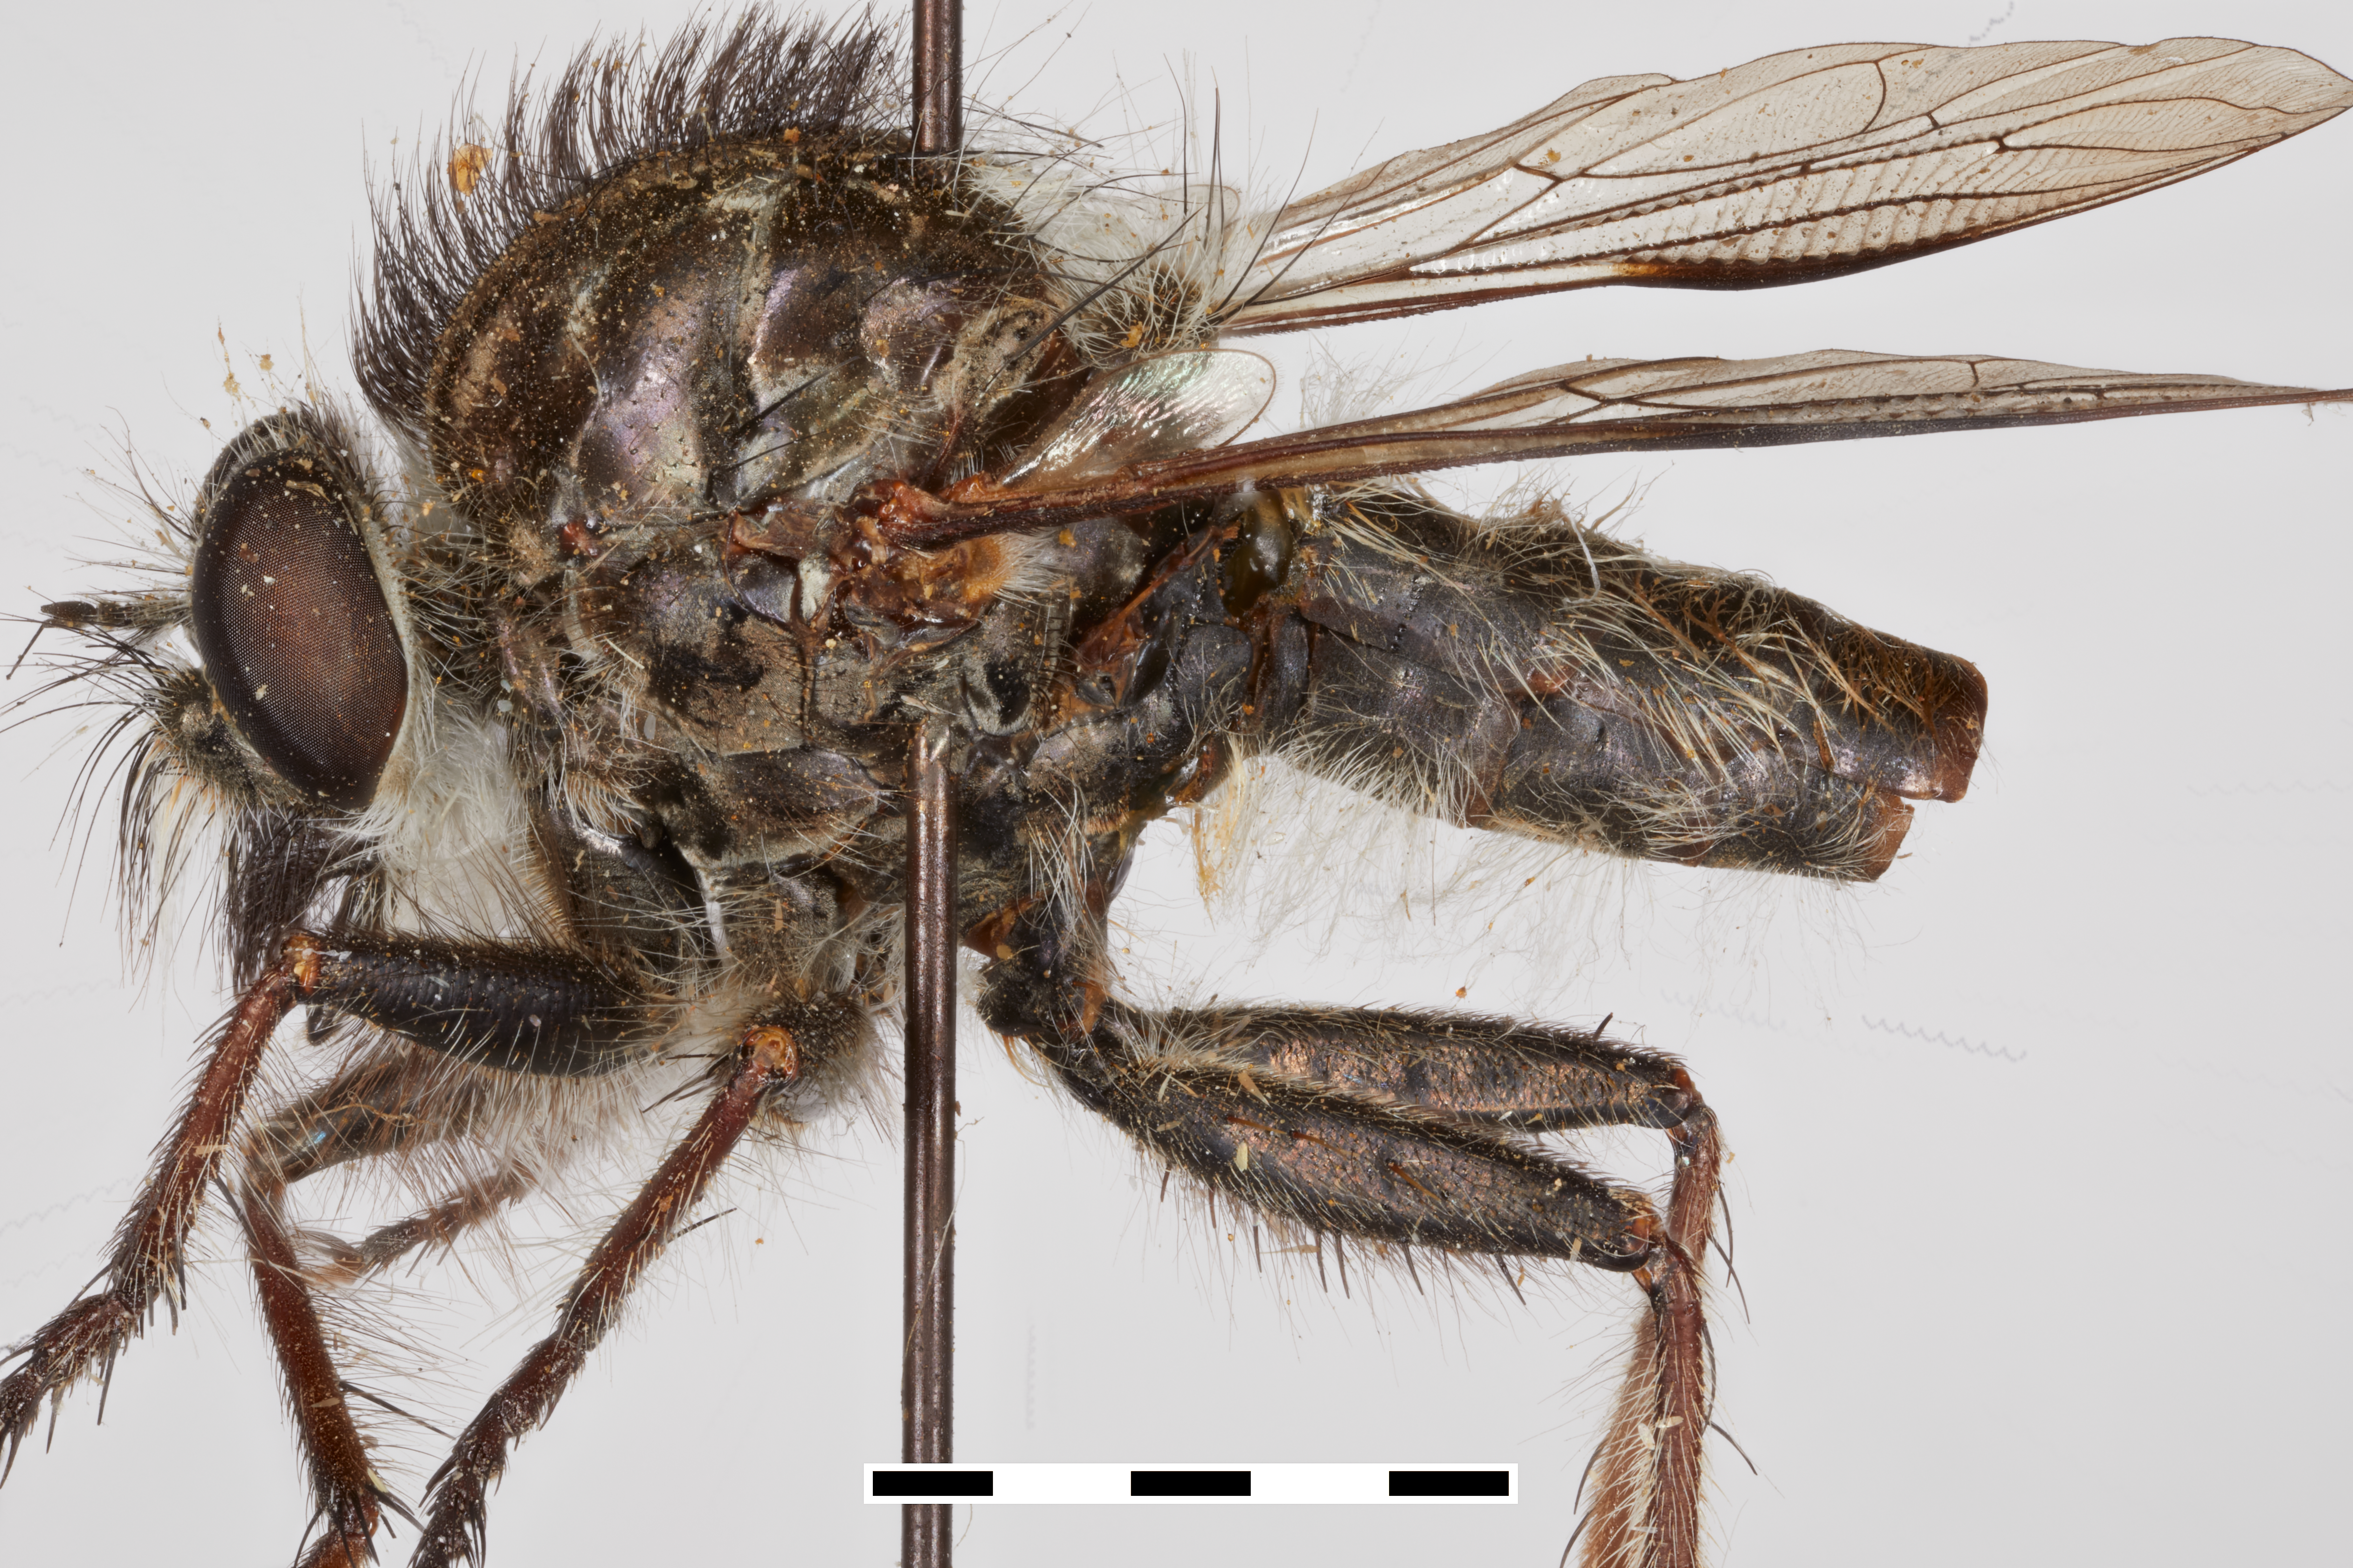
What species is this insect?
Erax subcupreus
